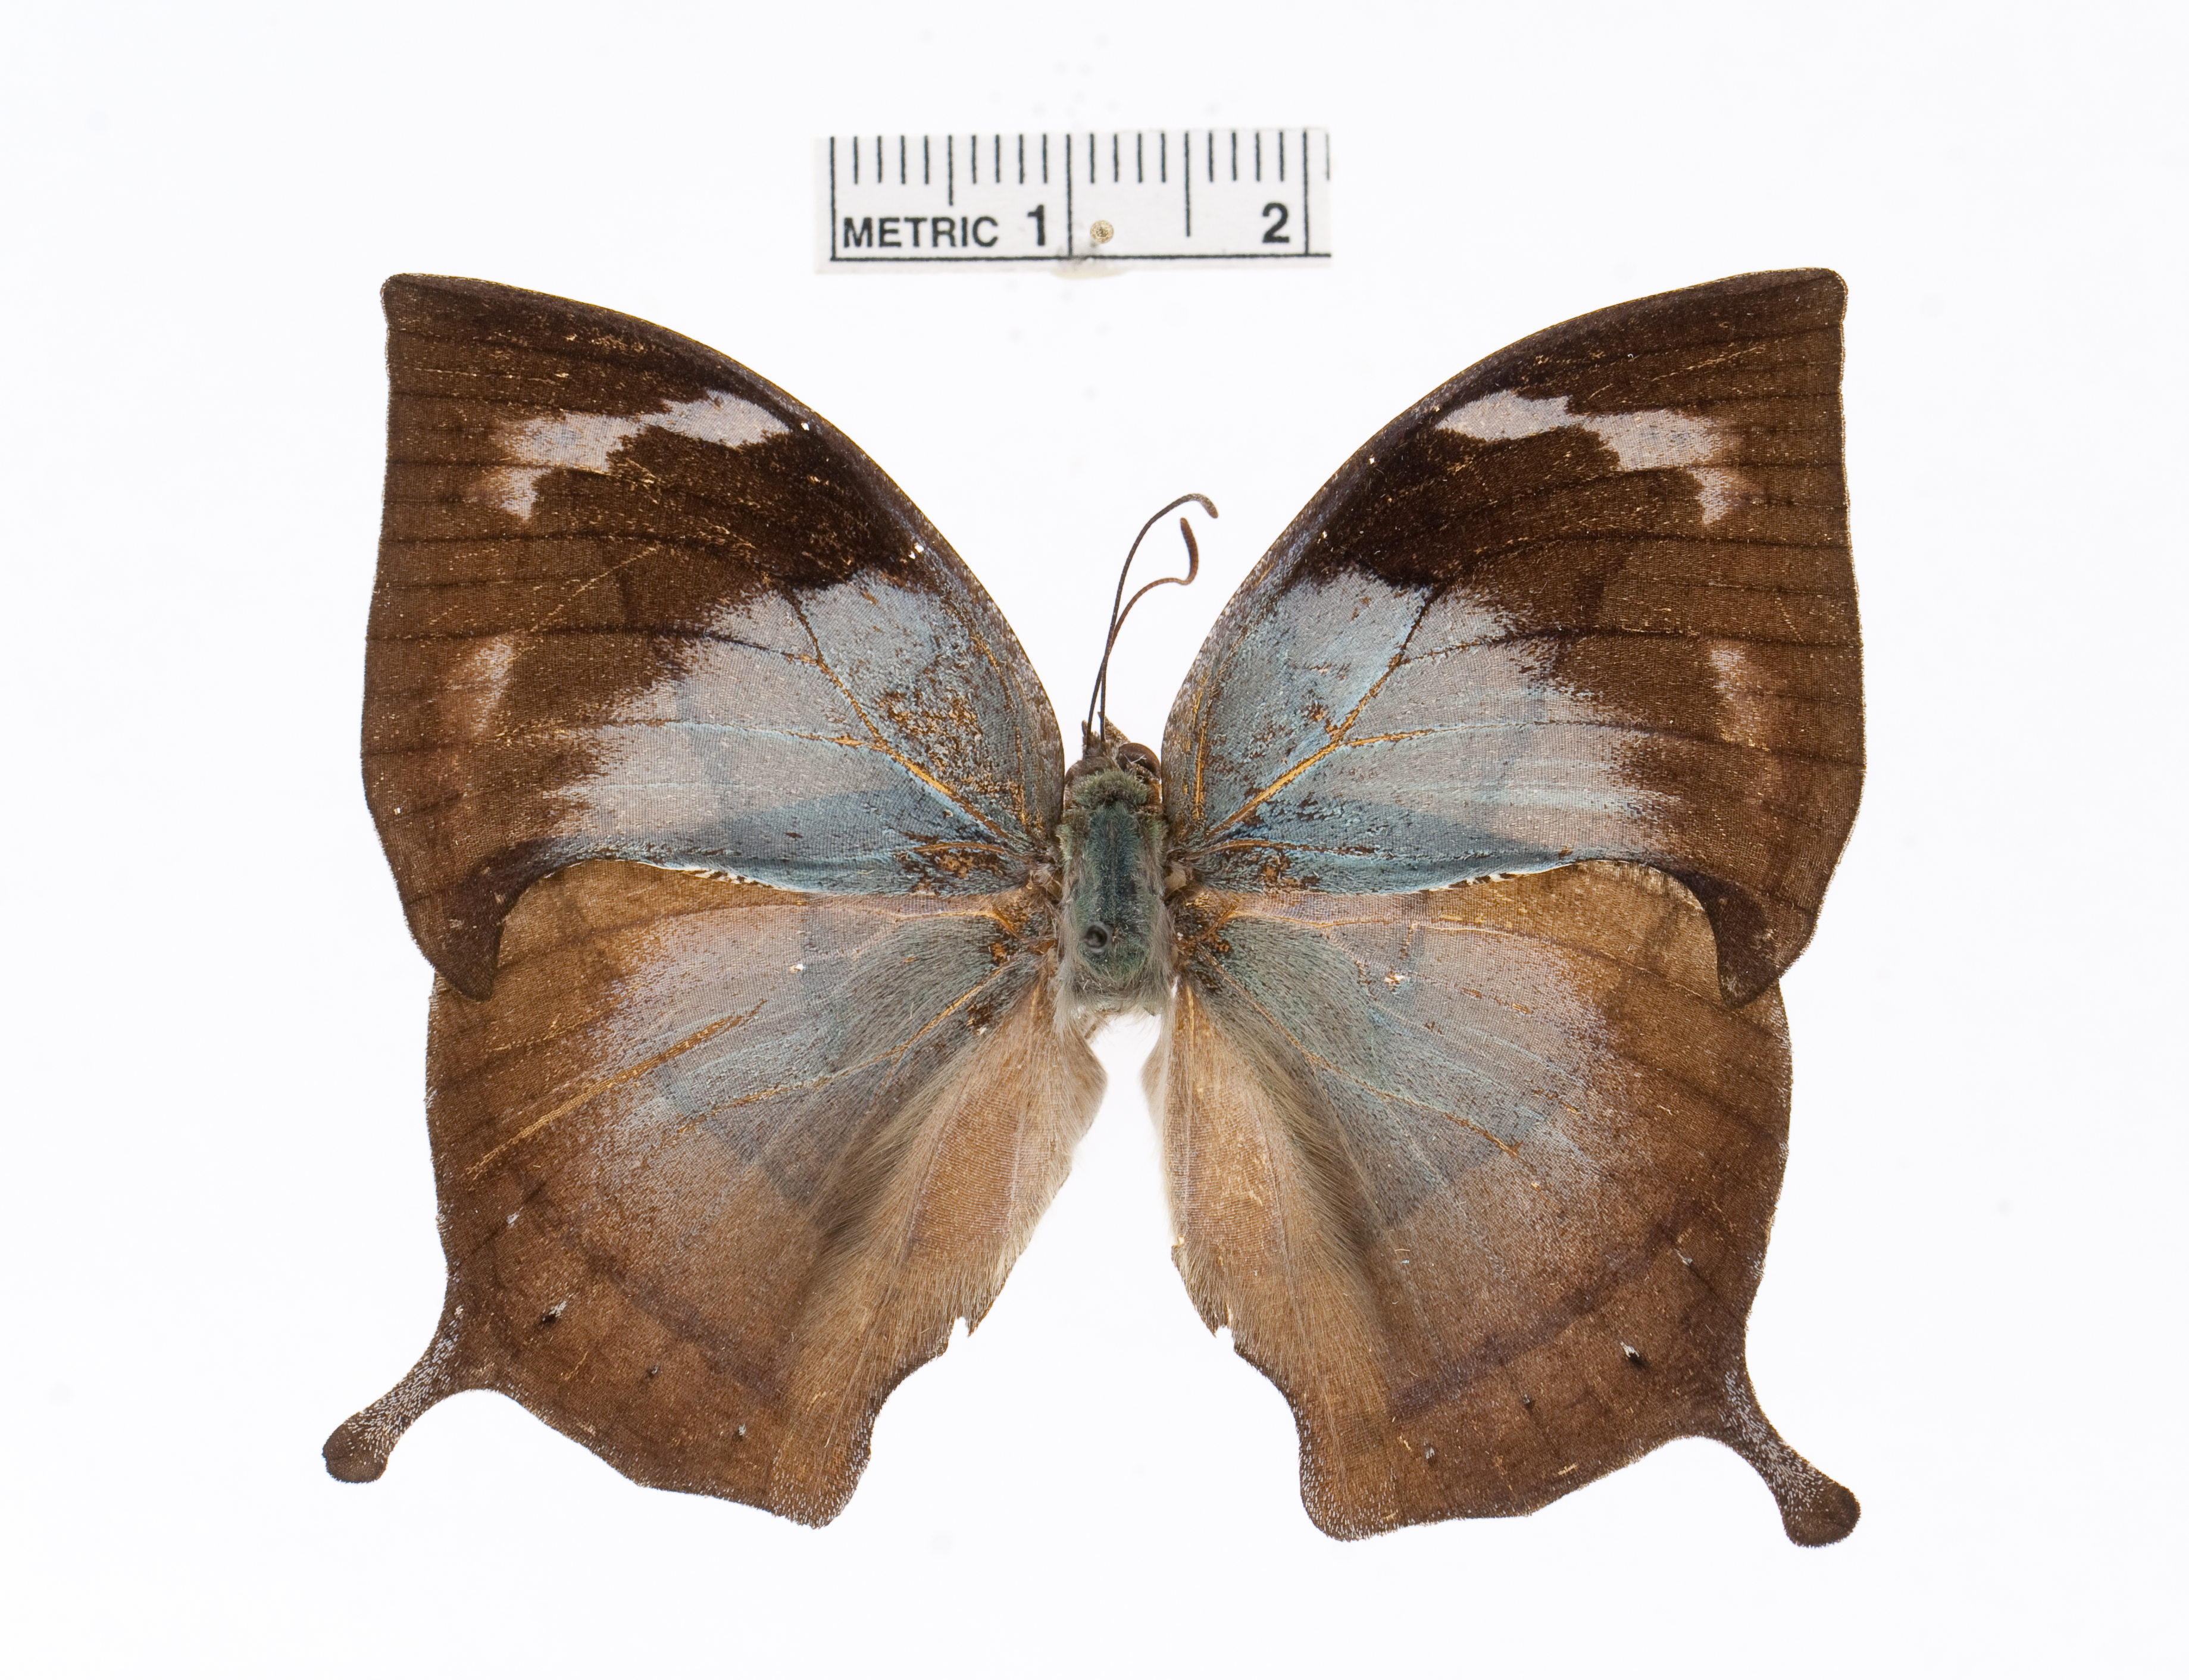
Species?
Memphis lineata
